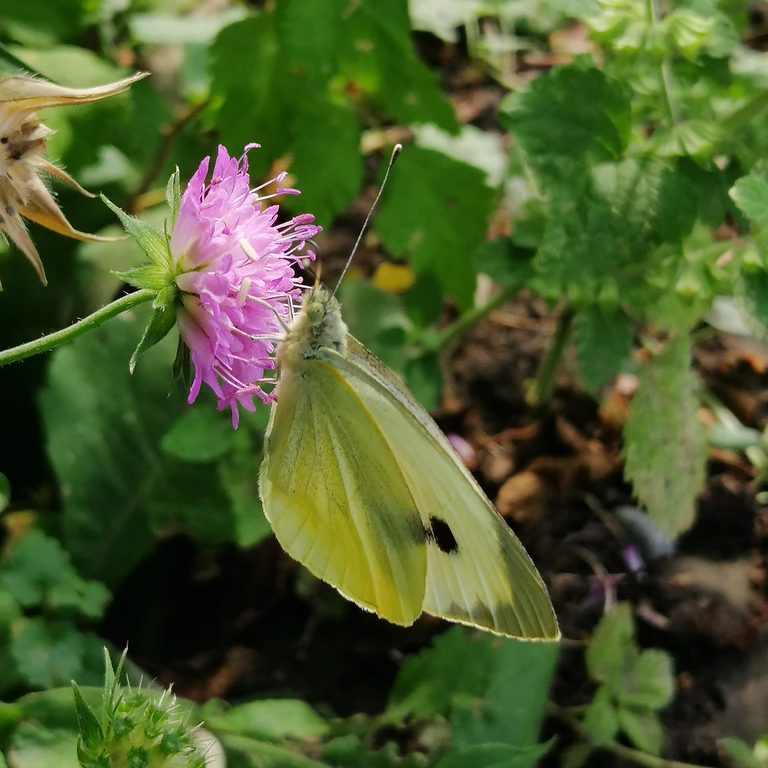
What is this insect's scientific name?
Pieris brassicae
